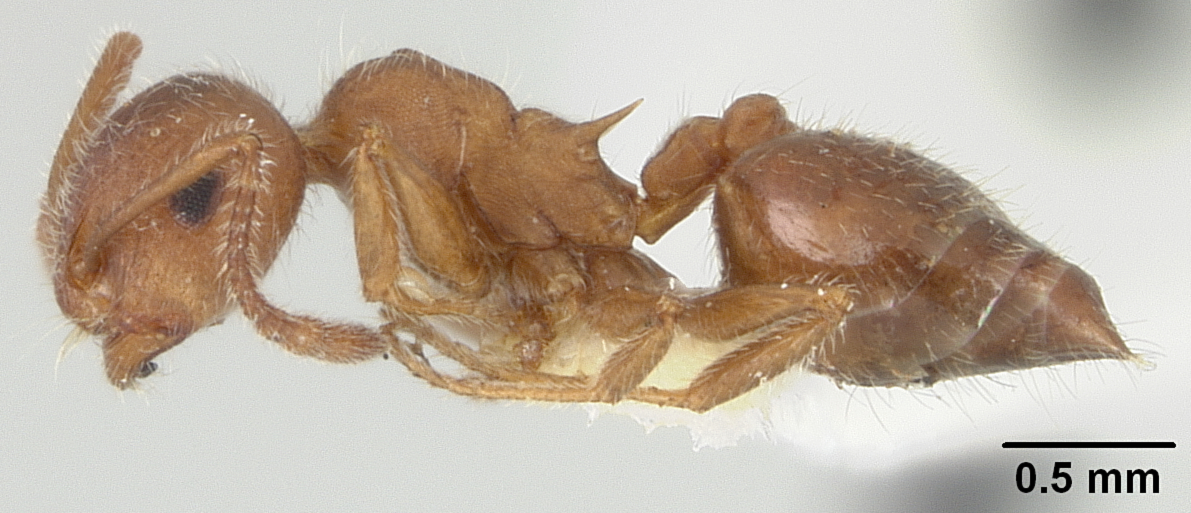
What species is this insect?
Crematogaster patei
